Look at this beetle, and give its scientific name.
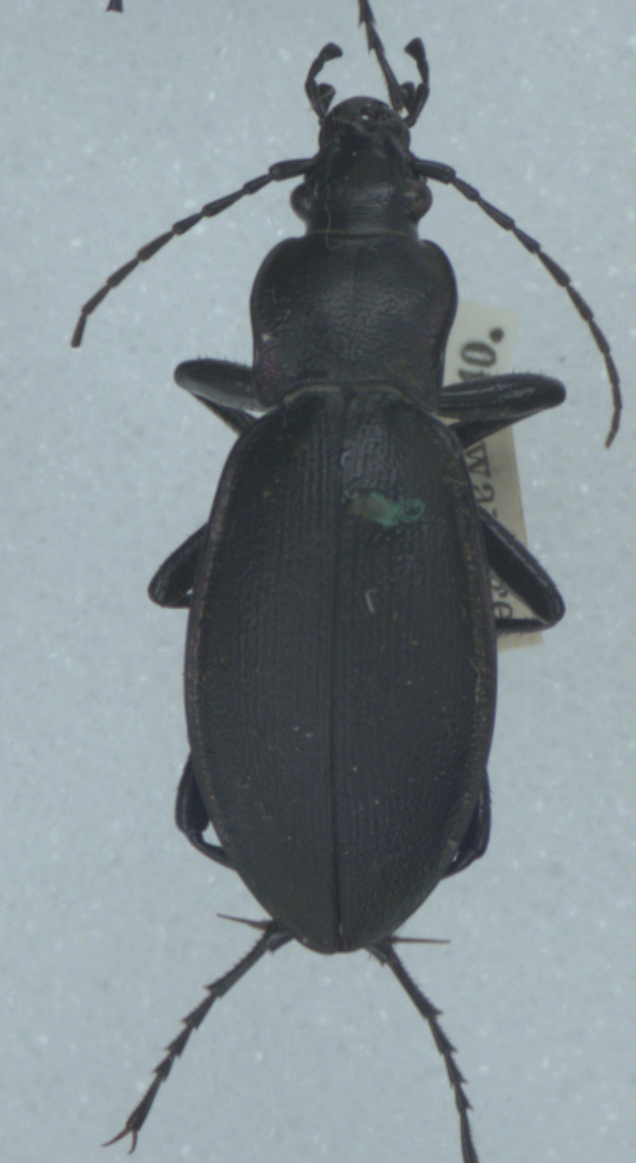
Carabus violaceus
